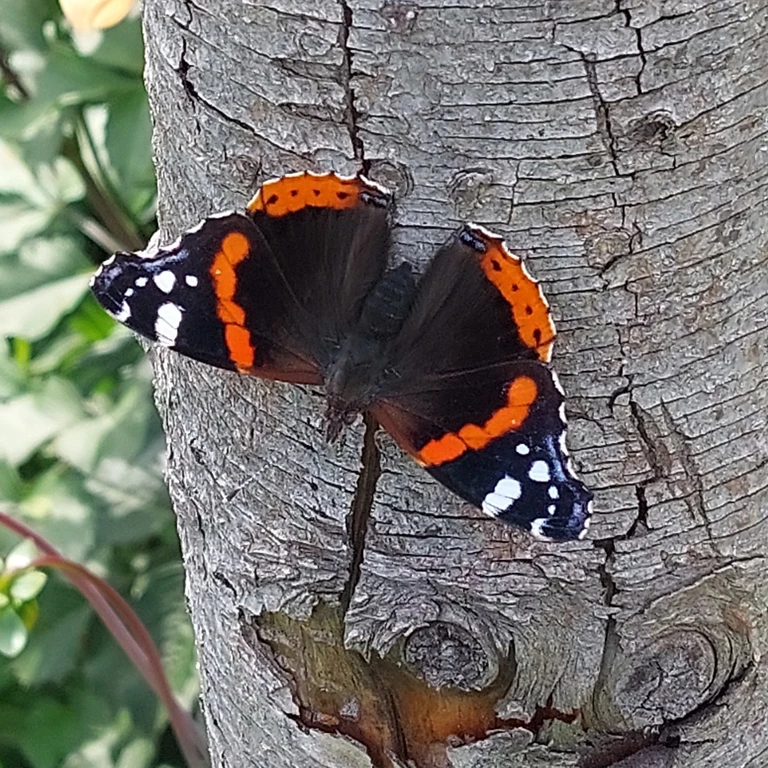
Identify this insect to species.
Vanessa atalanta
